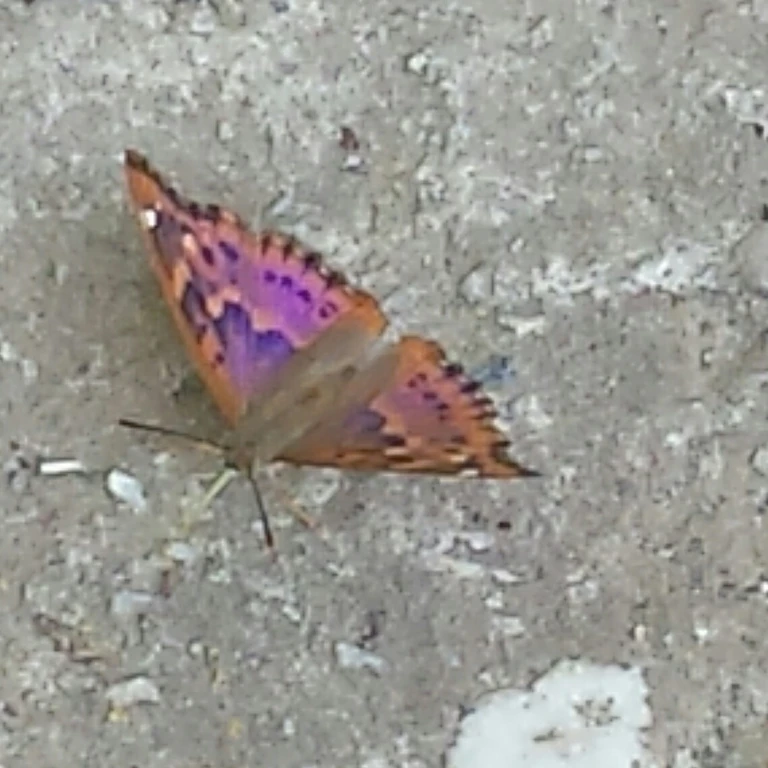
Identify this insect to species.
Apatura ilia
